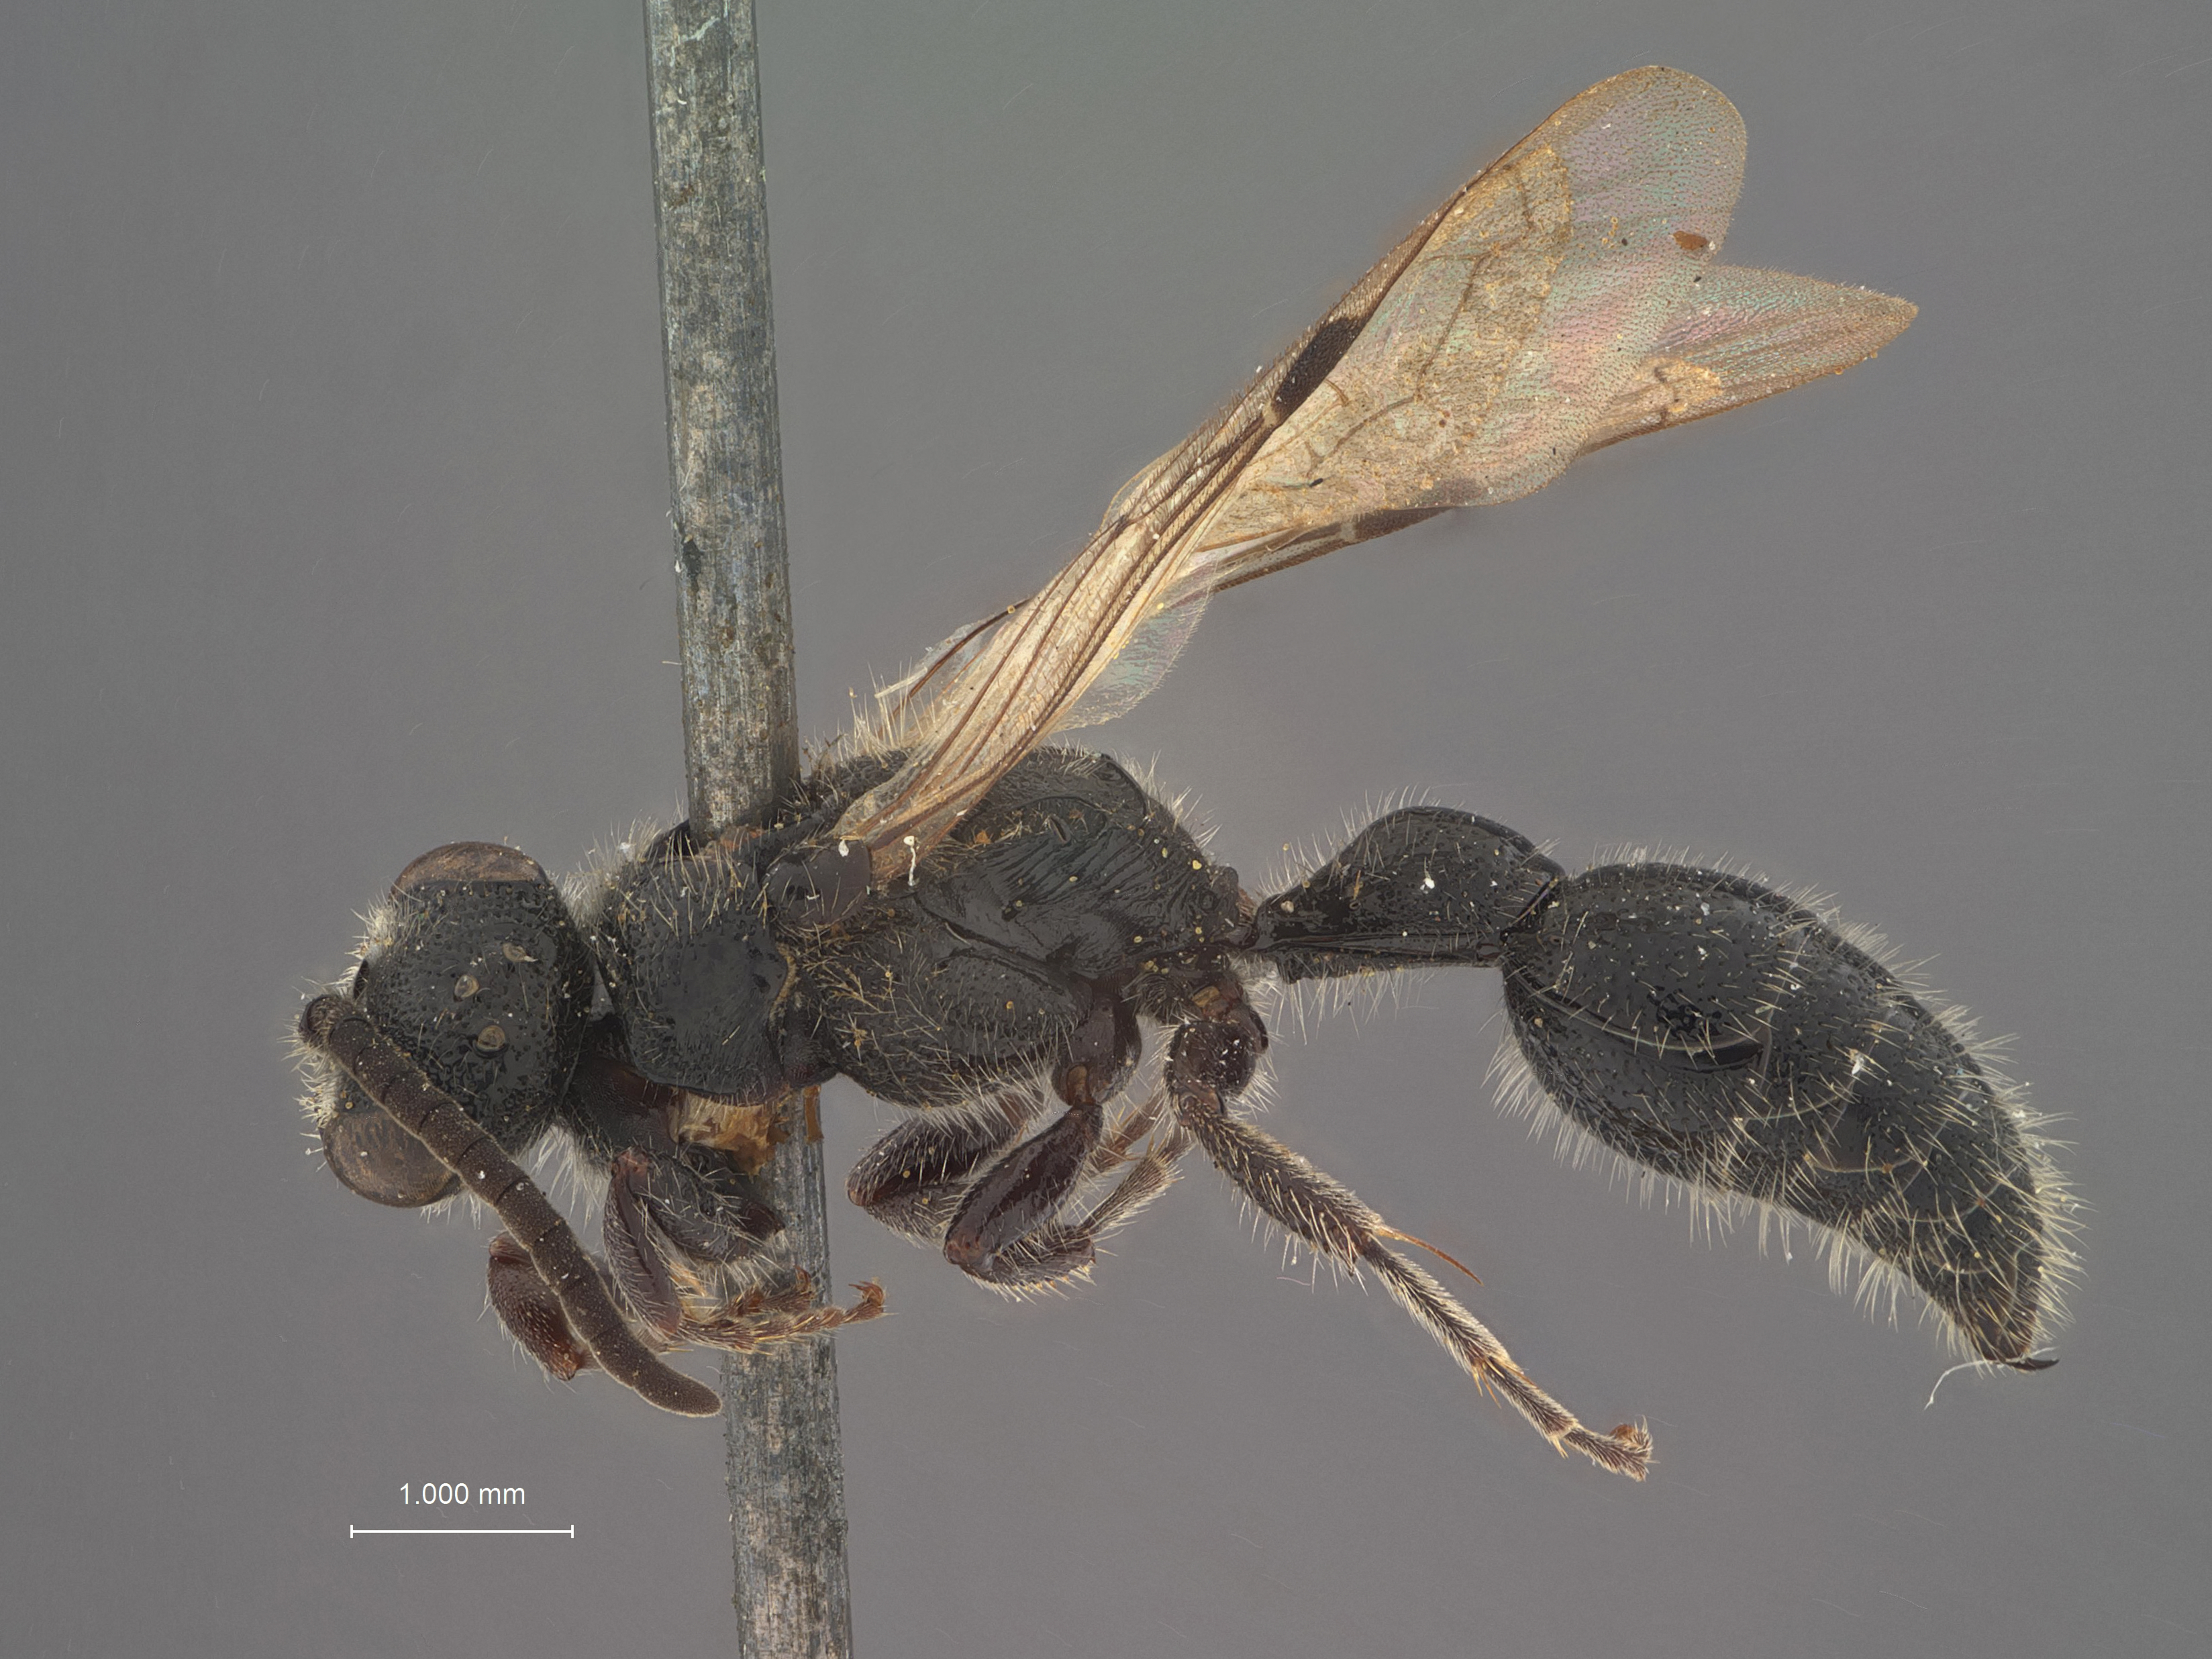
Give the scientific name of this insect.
Tiphia townsendi
